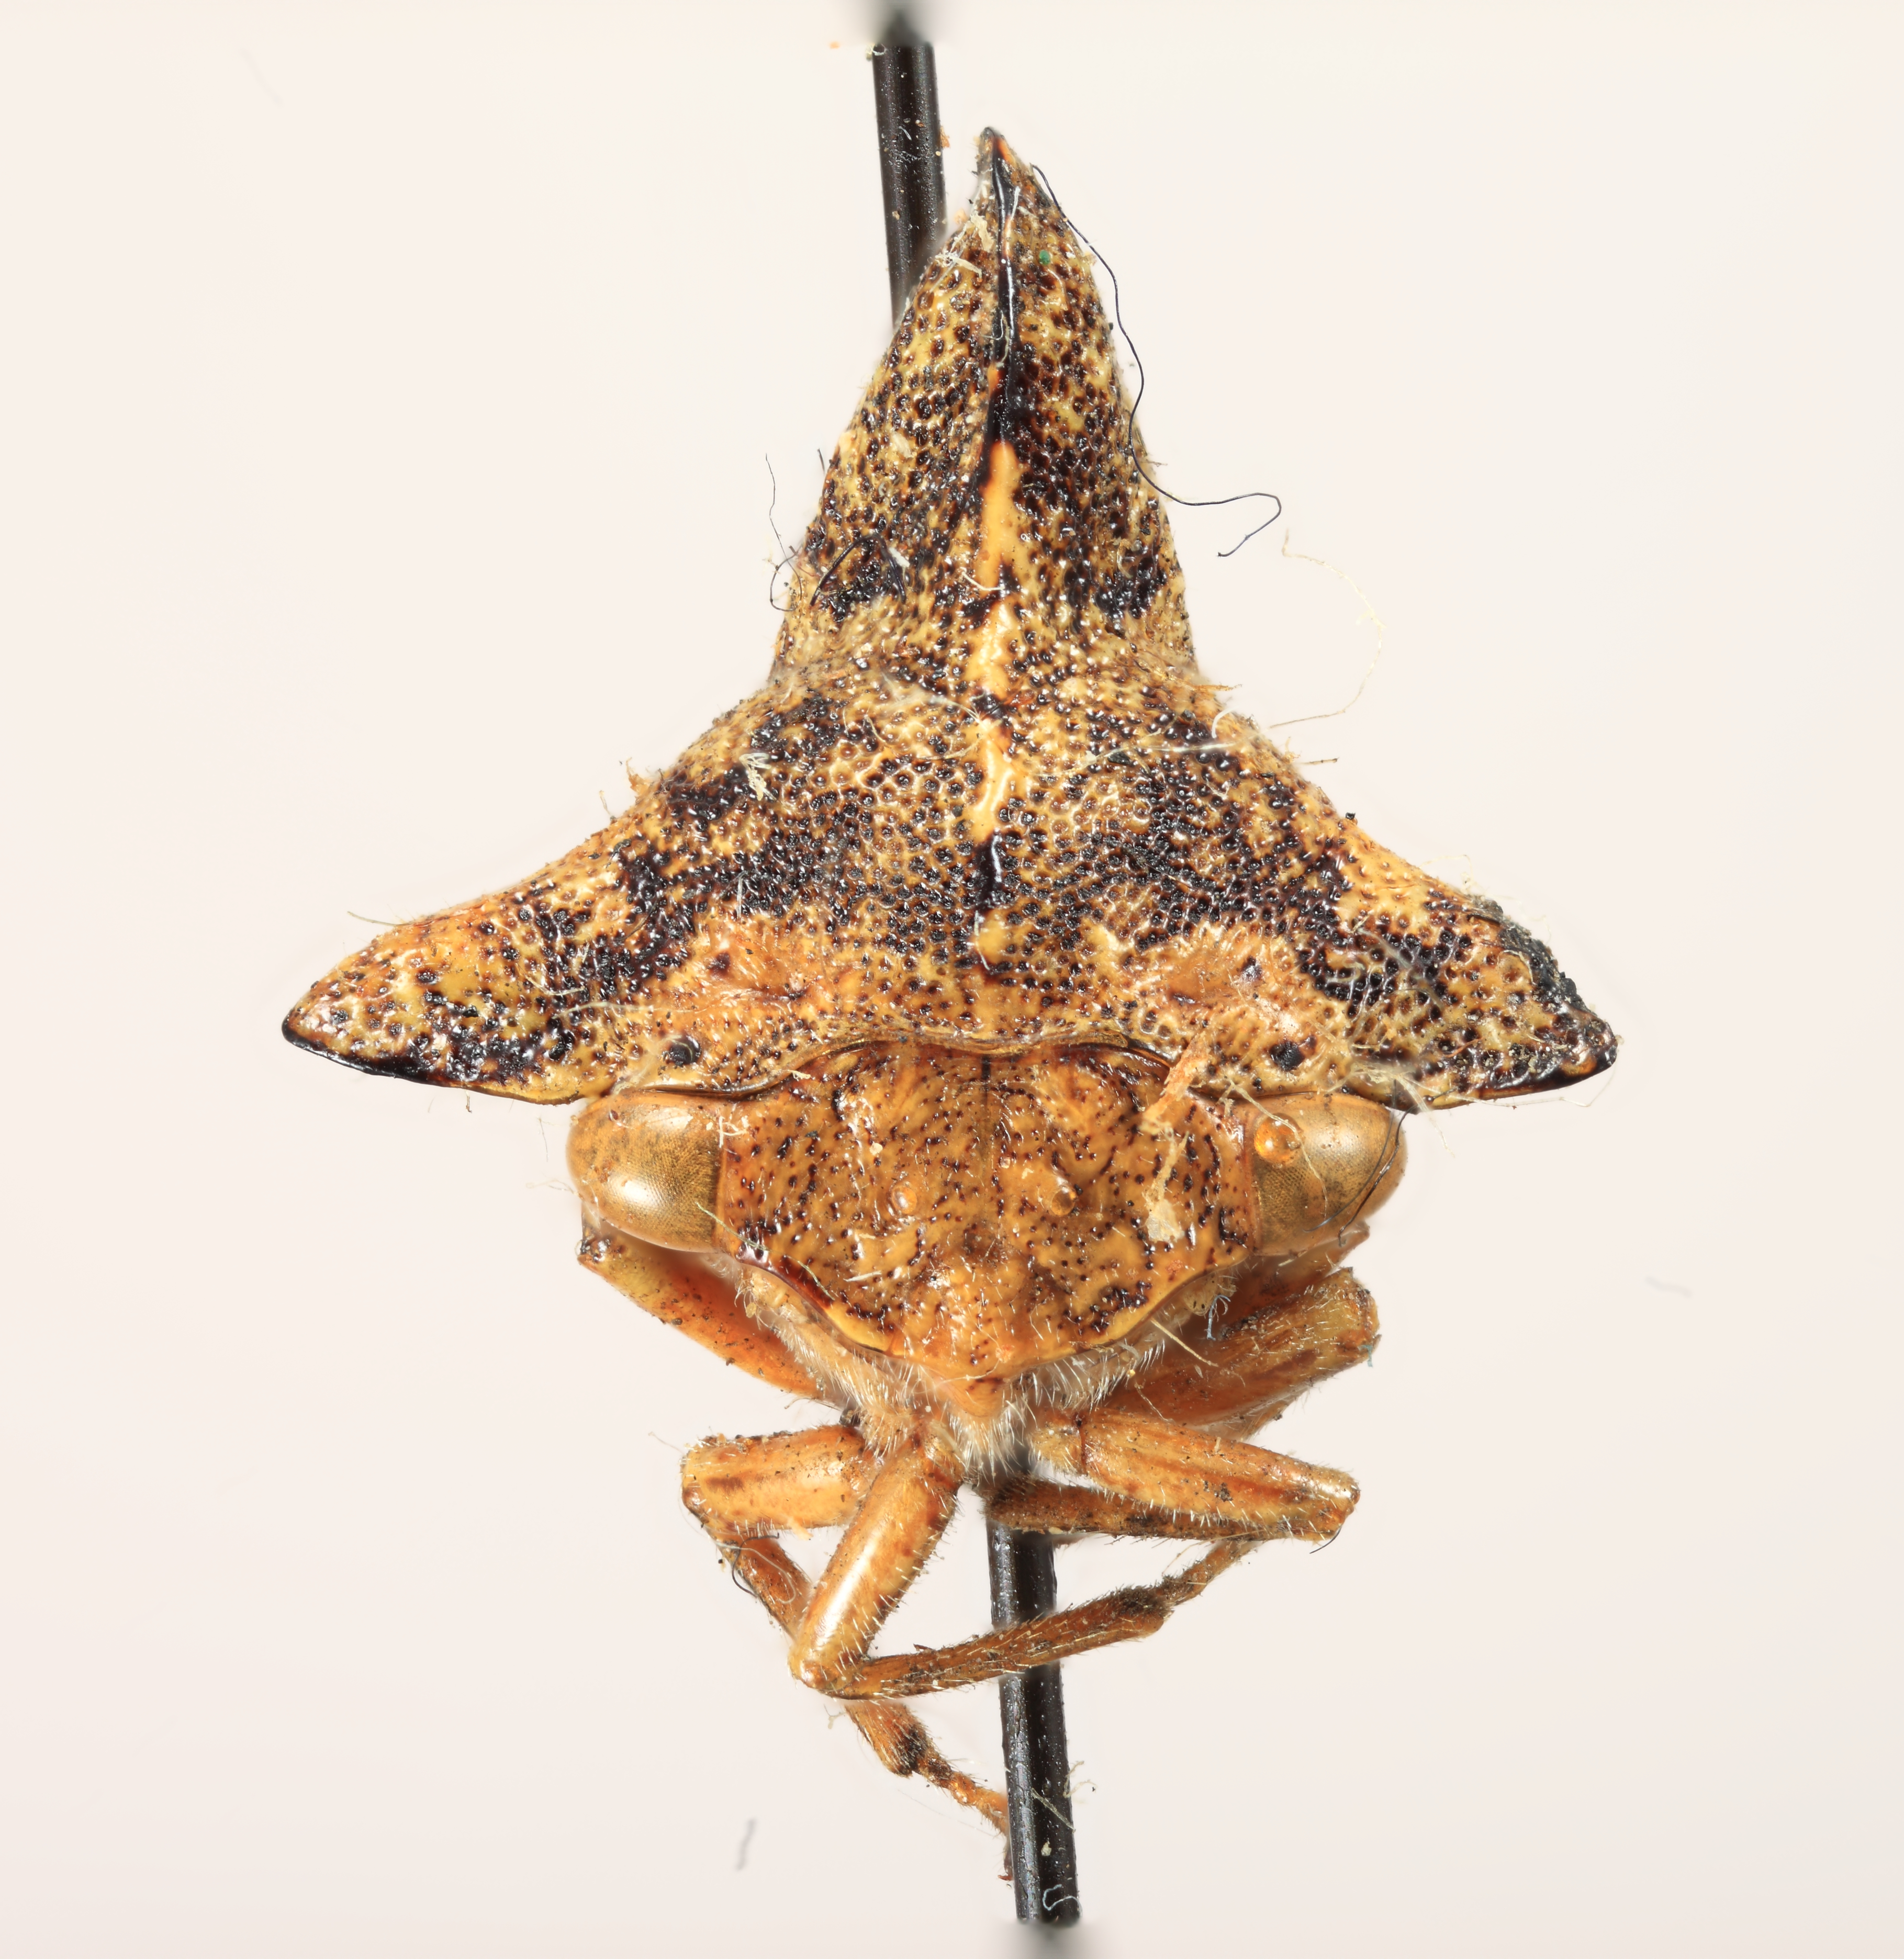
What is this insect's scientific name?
Heliria cornutula
